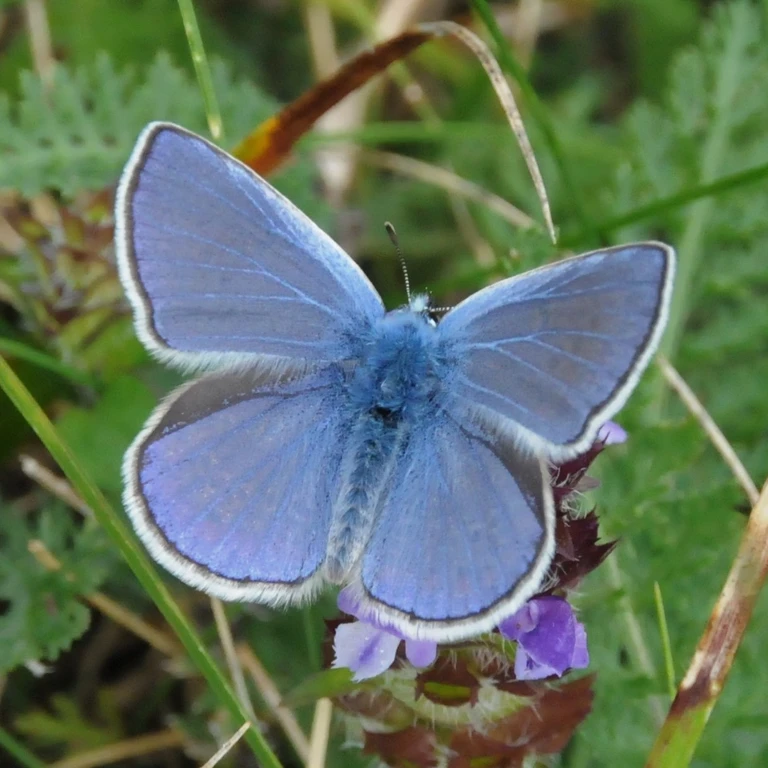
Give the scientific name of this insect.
Polyommatus icarus
